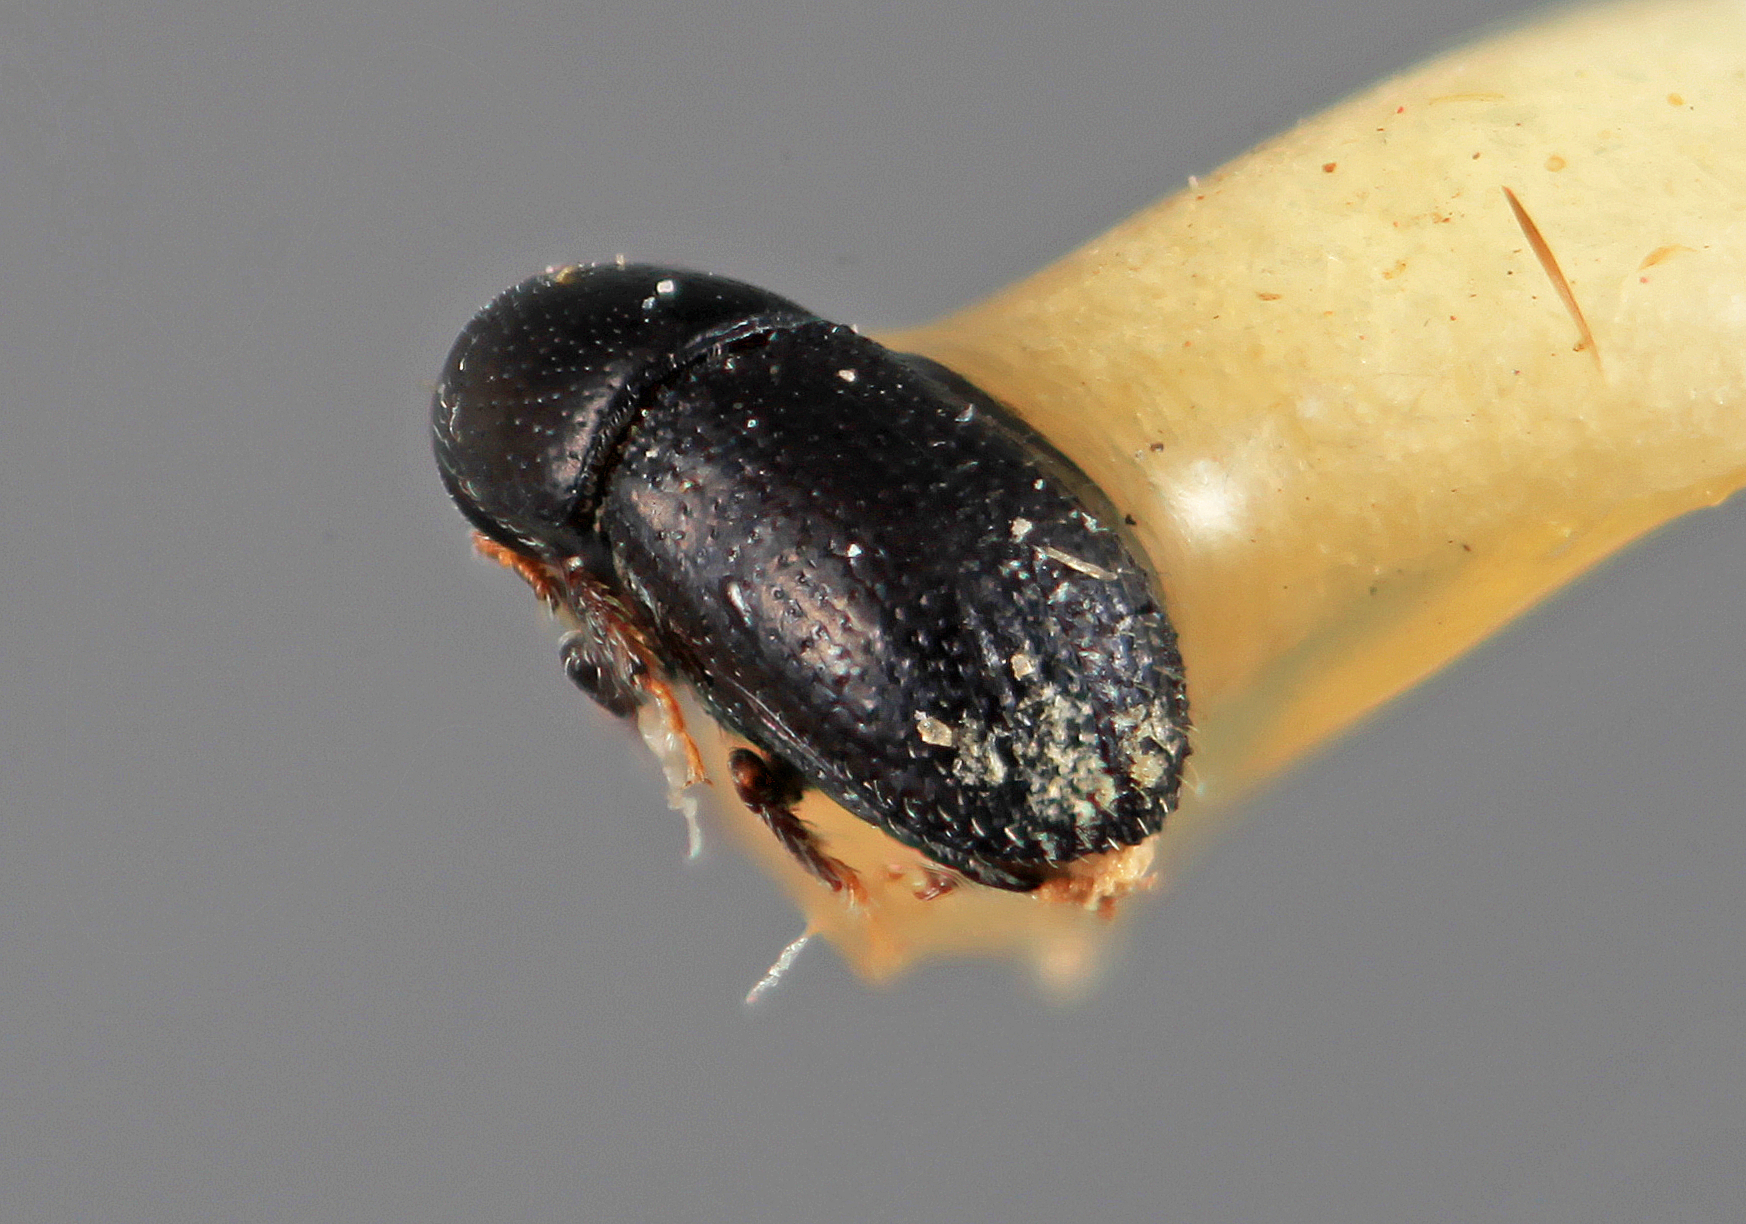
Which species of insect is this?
Loganius niger
